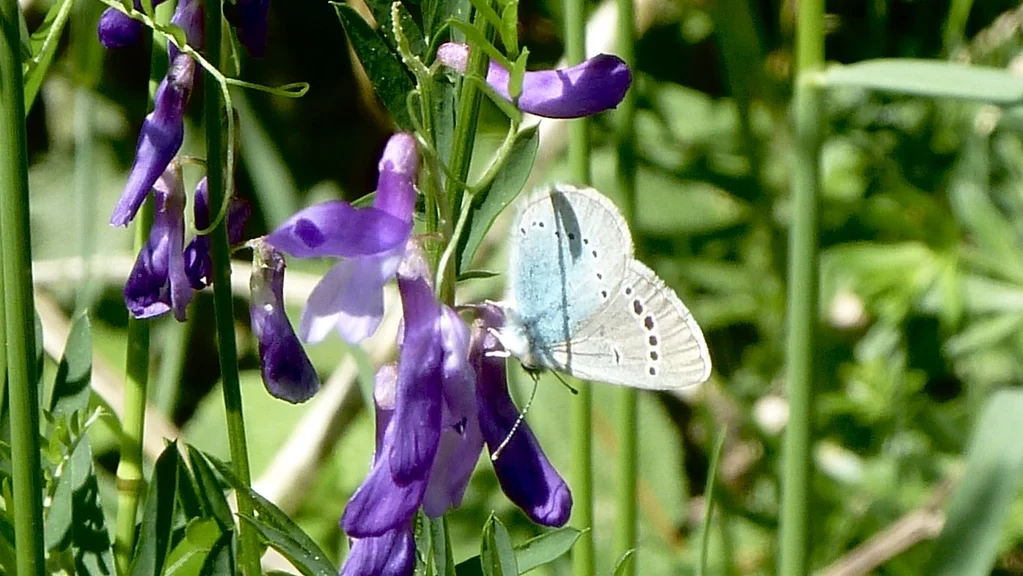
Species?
Glaucopsyche alexis
